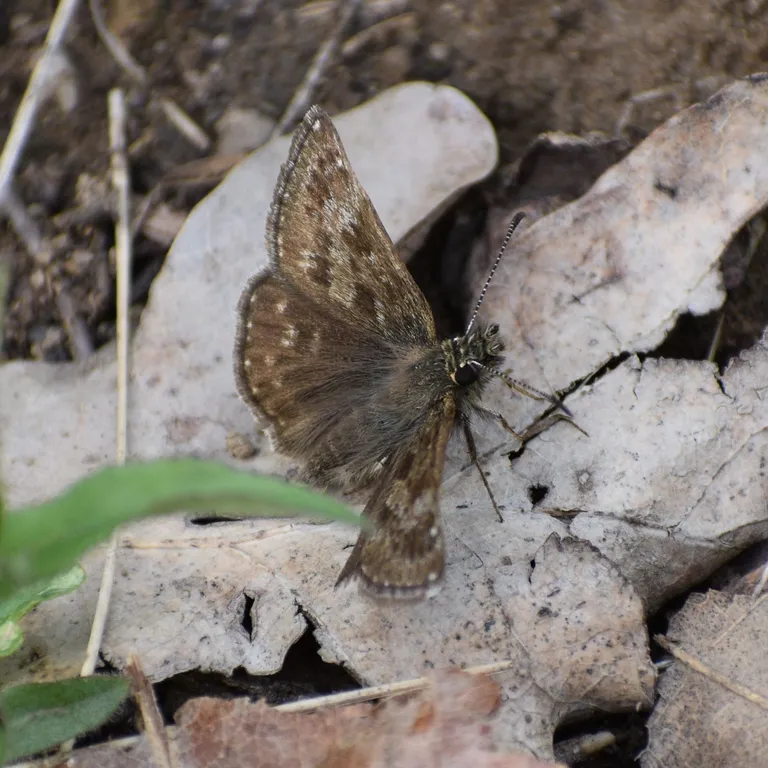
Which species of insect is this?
Erynnis tages
